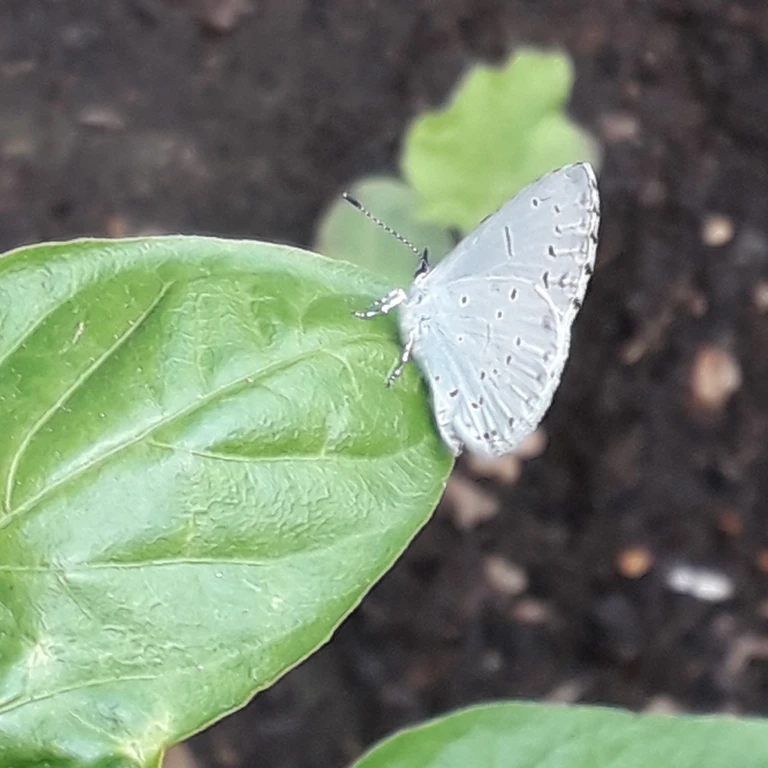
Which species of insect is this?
Celastrina argiolus
